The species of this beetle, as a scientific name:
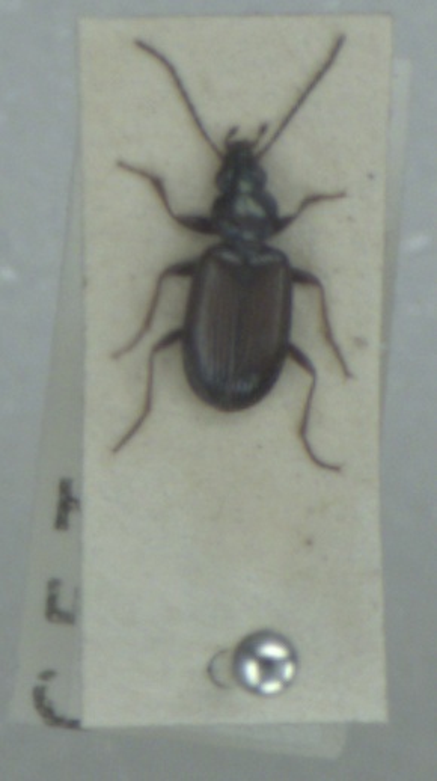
Bembidion atrocaeruleum
